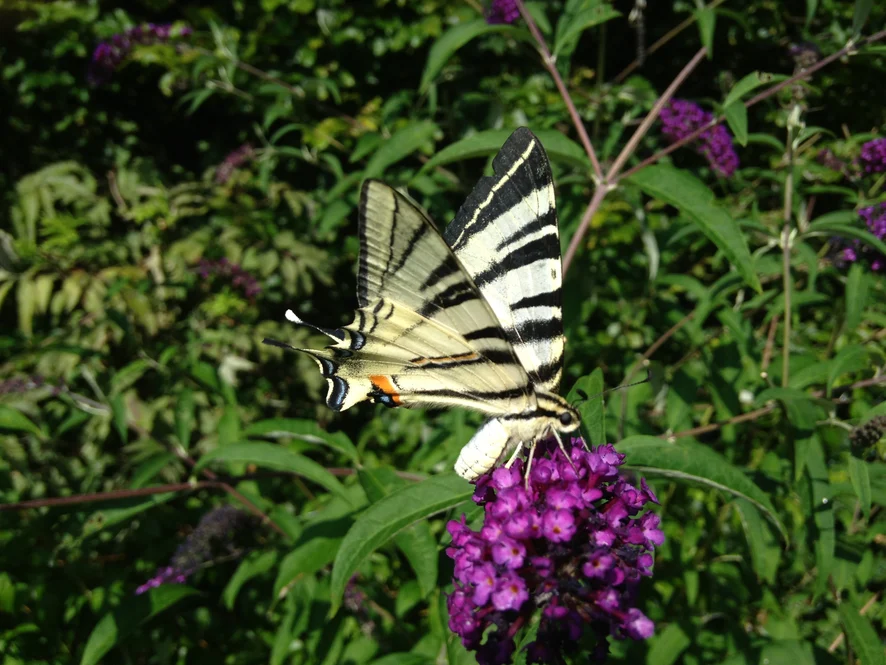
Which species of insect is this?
Iphiclides podalirius
